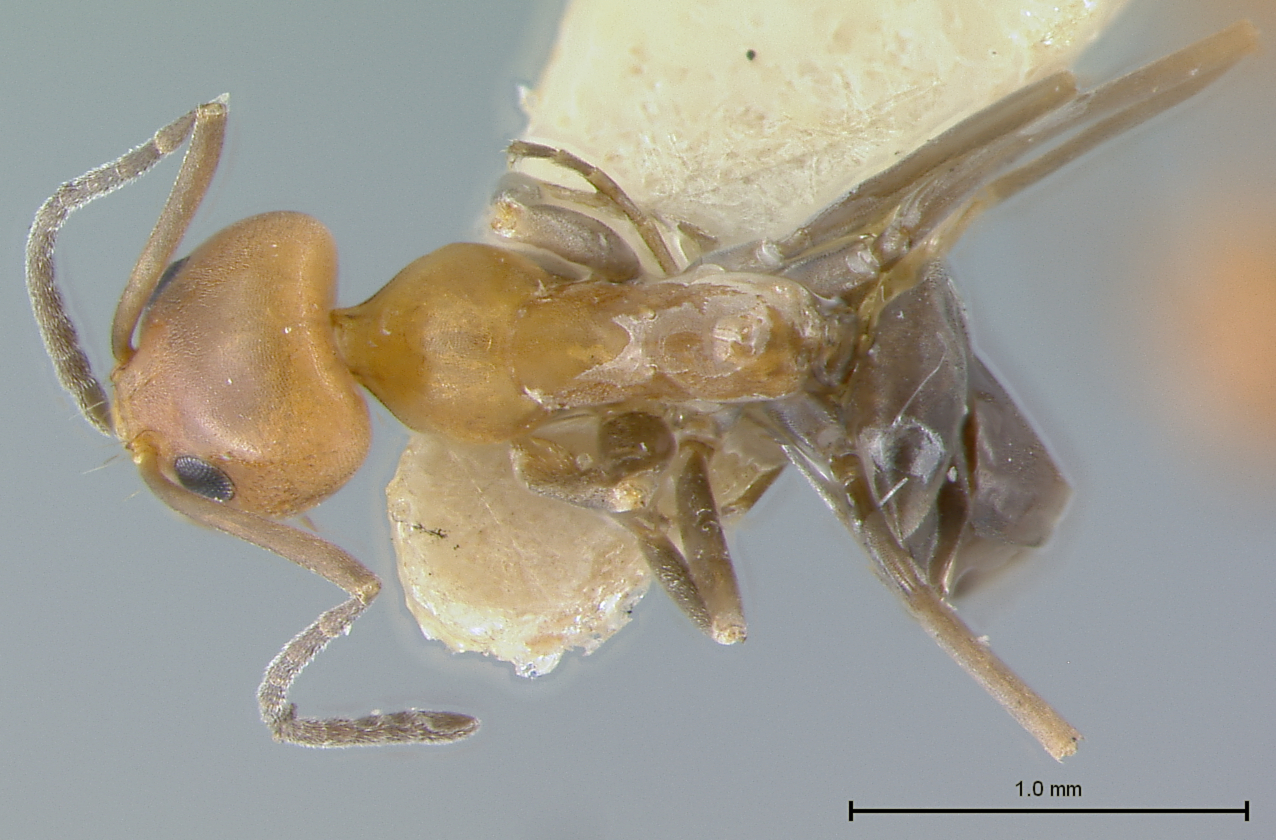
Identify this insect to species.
Dorymyrmex pyramicus
